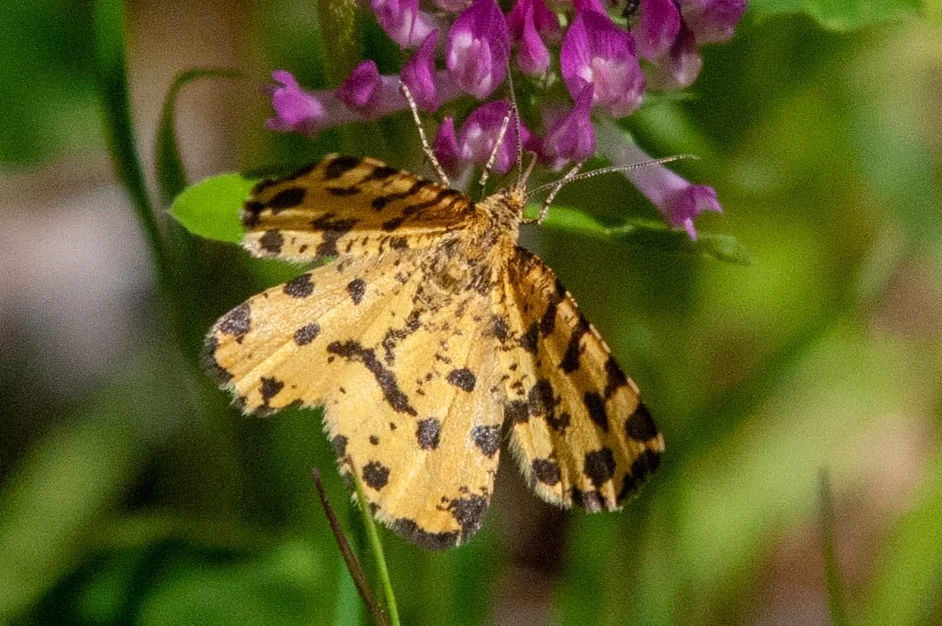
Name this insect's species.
Pseudopanthera macularia
